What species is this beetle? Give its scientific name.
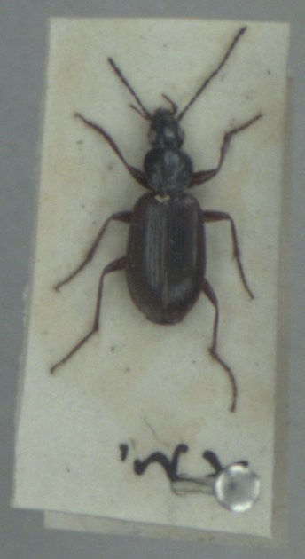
Agonum thoreyi
